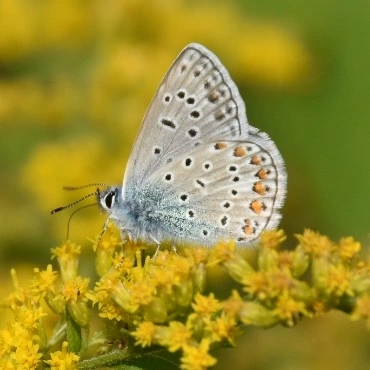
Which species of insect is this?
Polyommatus icarus
